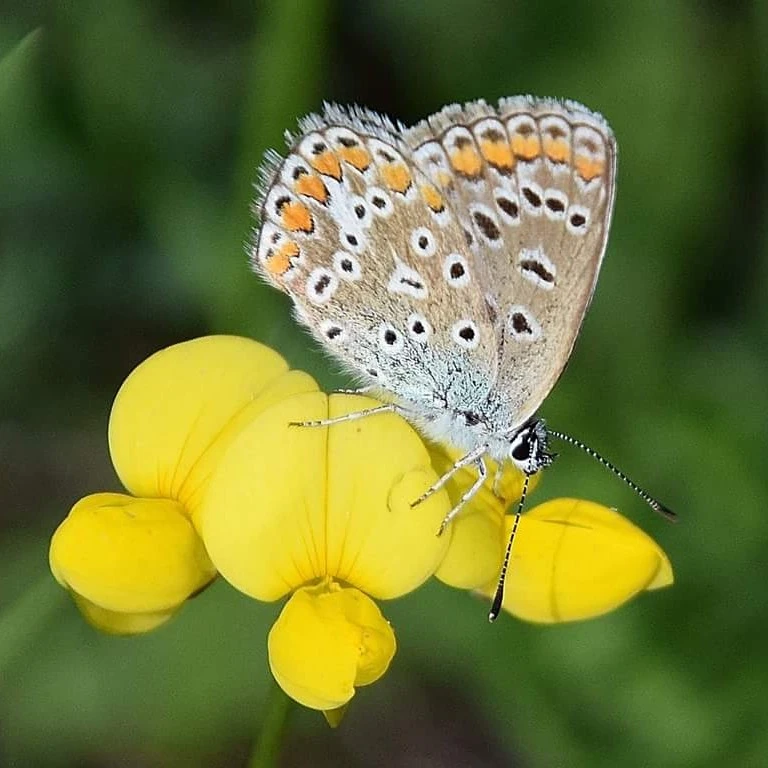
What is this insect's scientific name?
Polyommatus icarus
